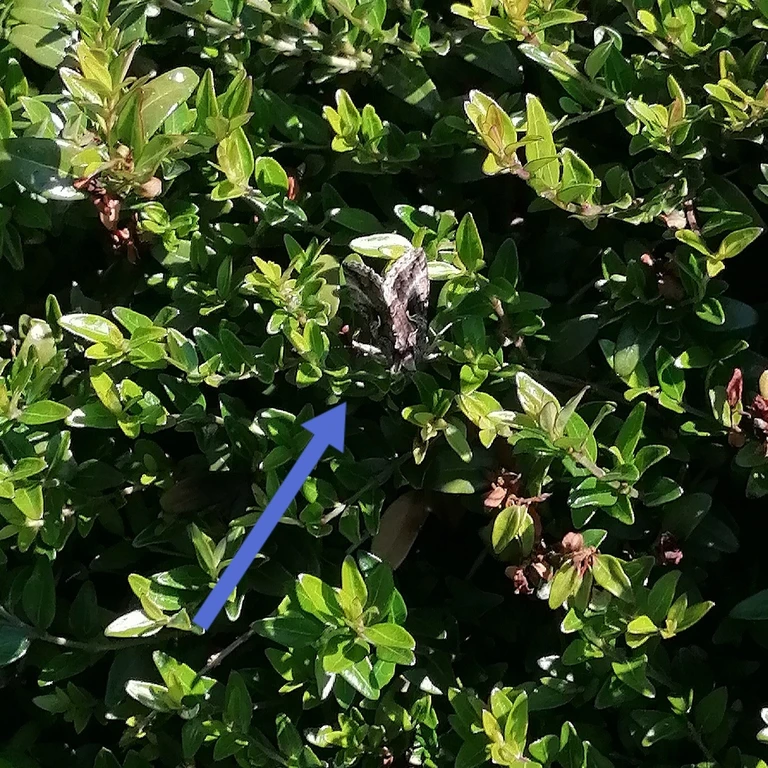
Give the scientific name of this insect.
Autographa gamma
